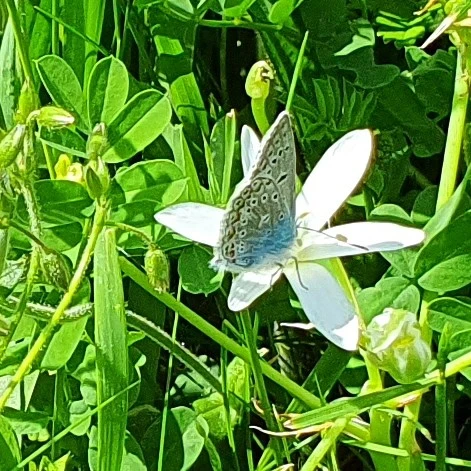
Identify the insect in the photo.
Polyommatus icarus
